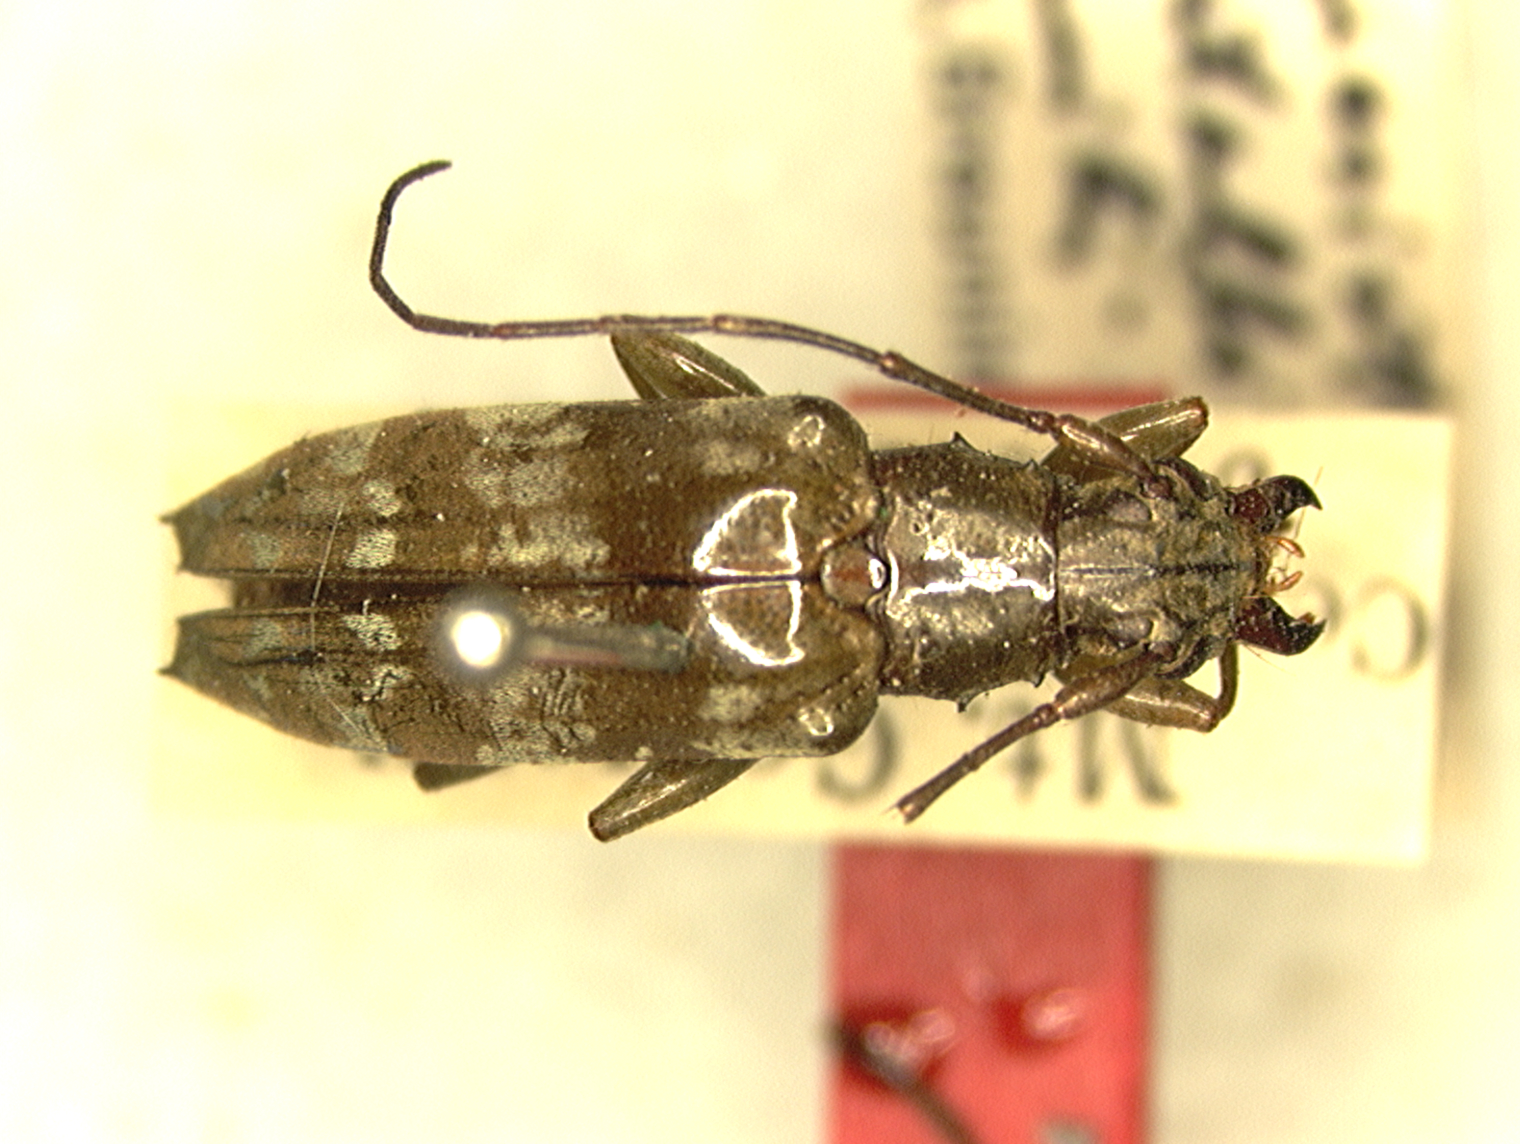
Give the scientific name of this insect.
Tmesisternus metalliceps
